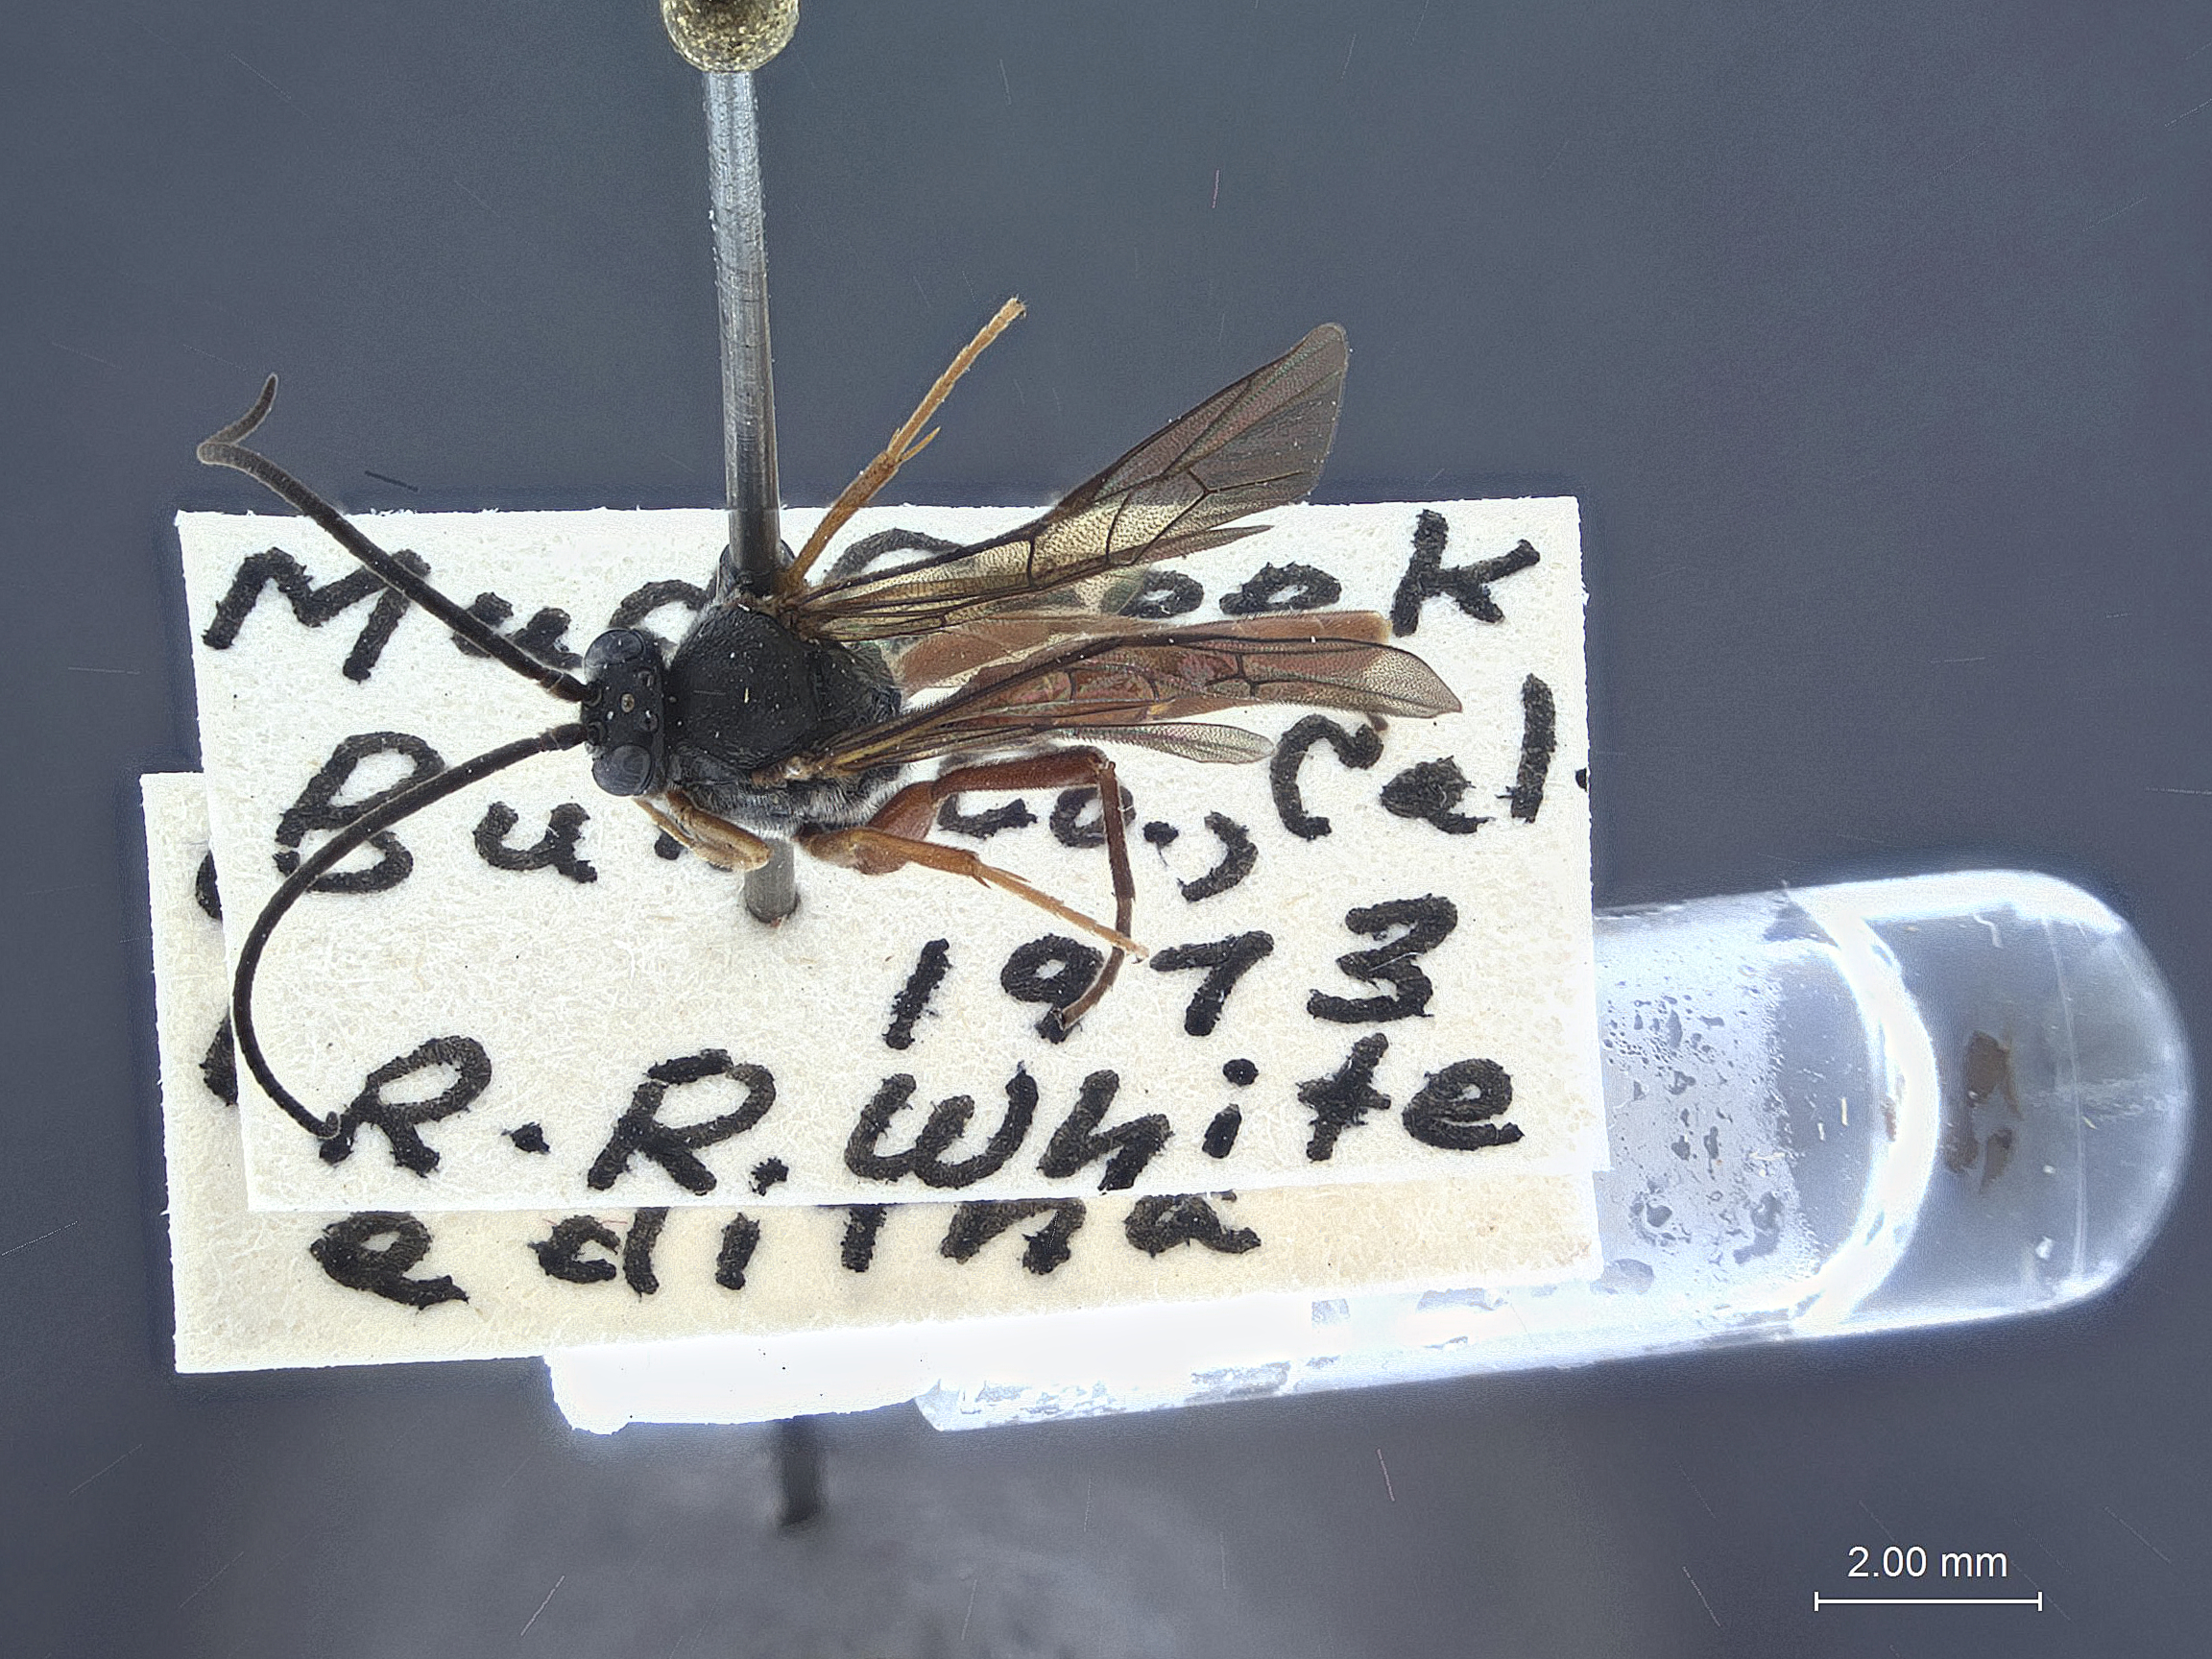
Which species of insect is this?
Benjaminia paeminosa
